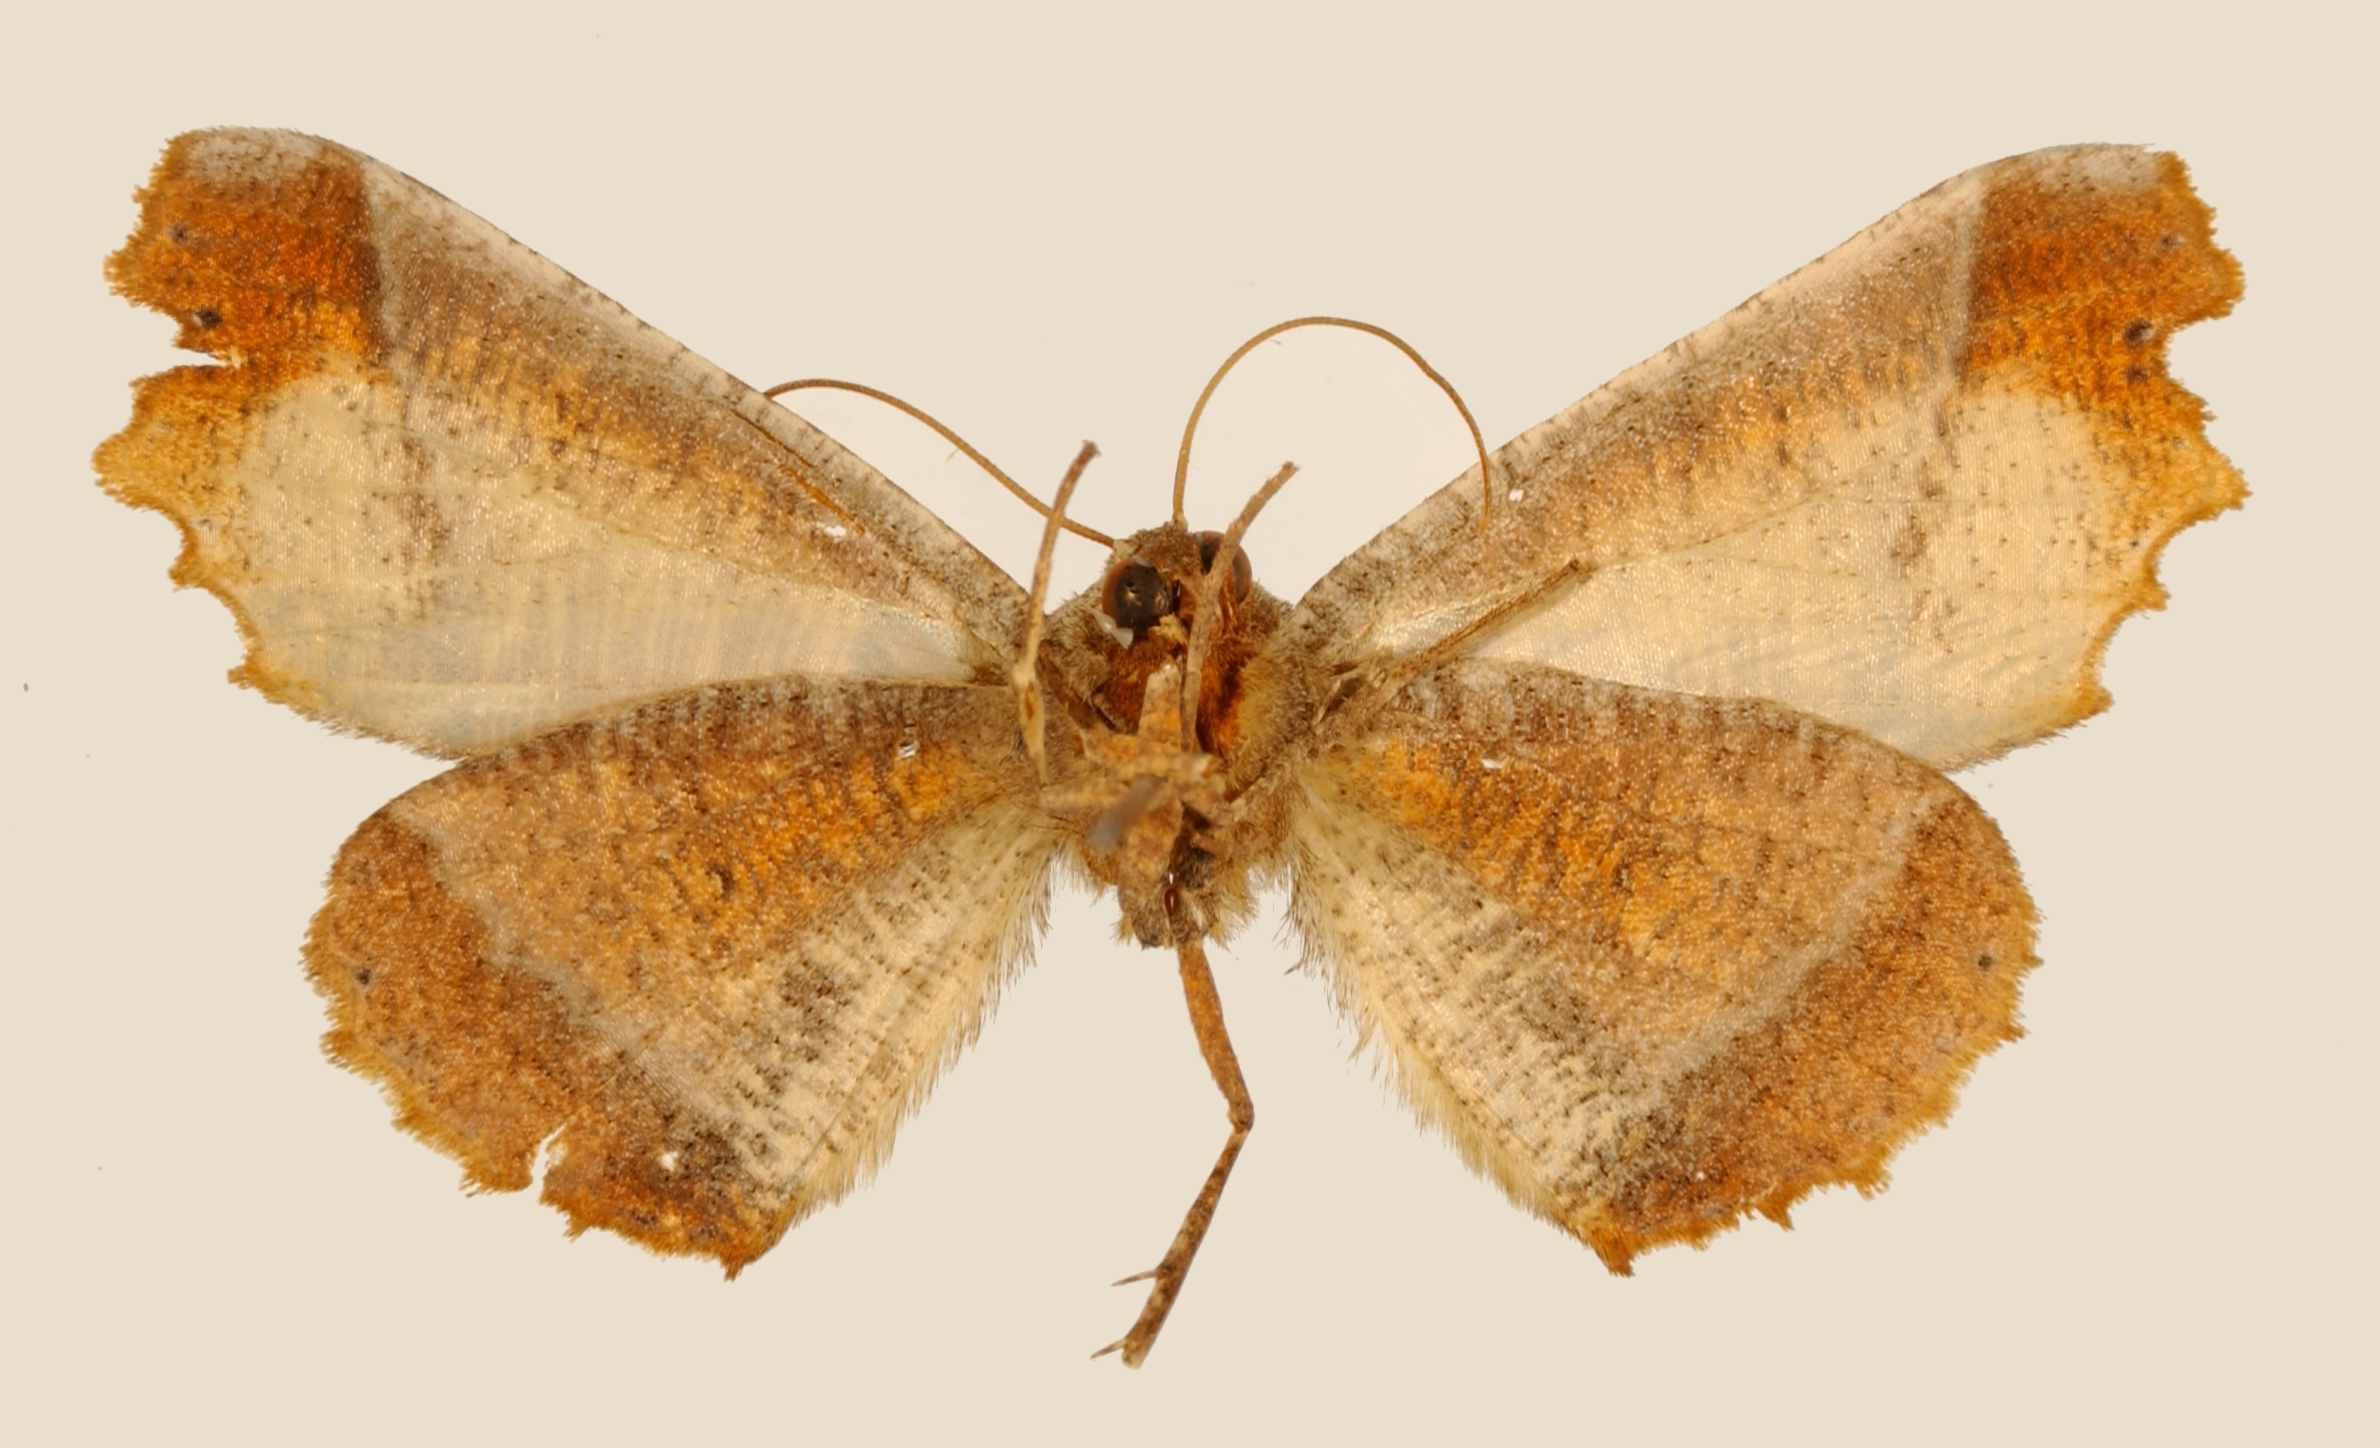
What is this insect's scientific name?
Pero otra
